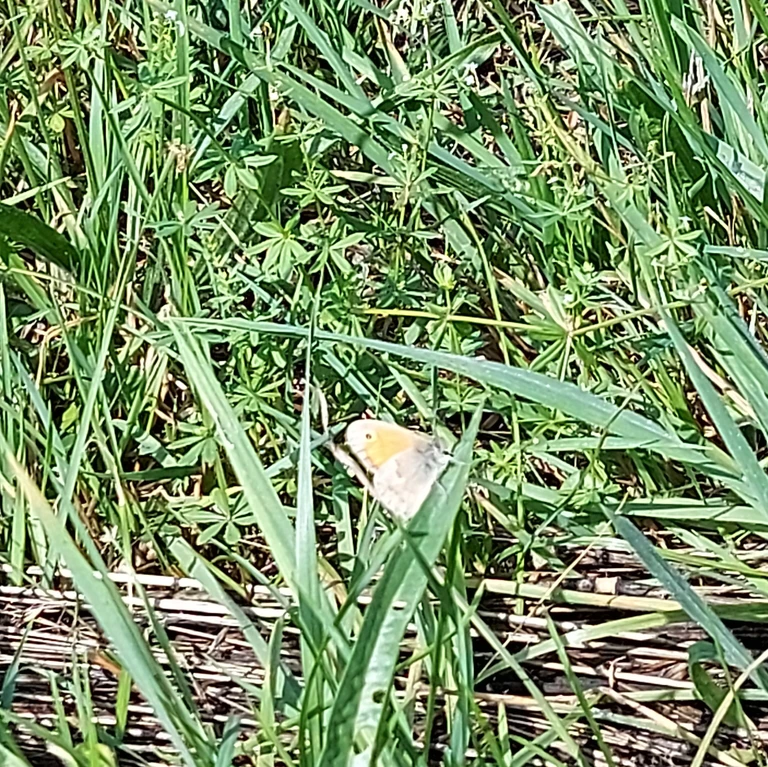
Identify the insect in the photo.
Coenonympha pamphilus
